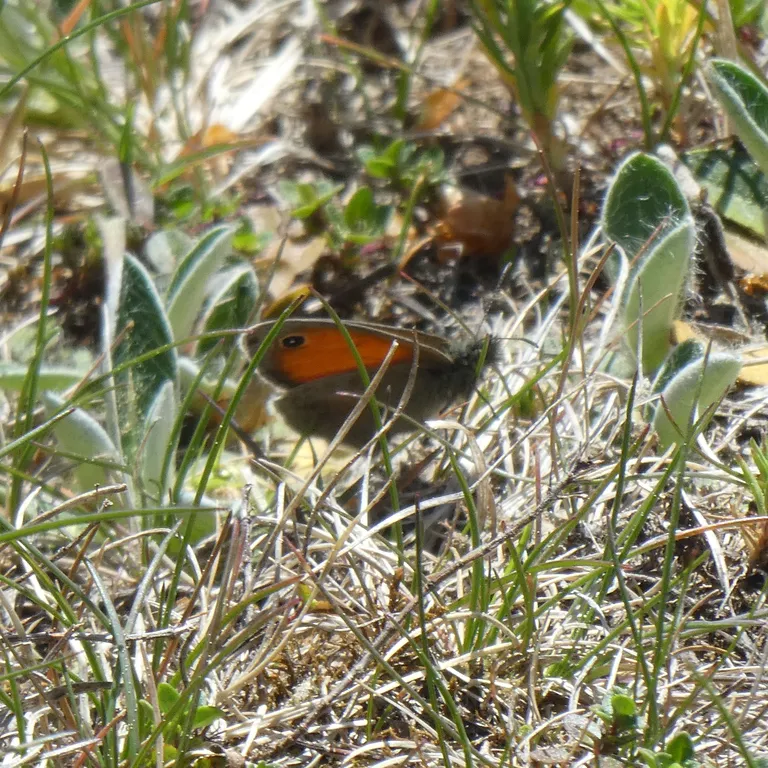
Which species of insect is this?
Coenonympha pamphilus
